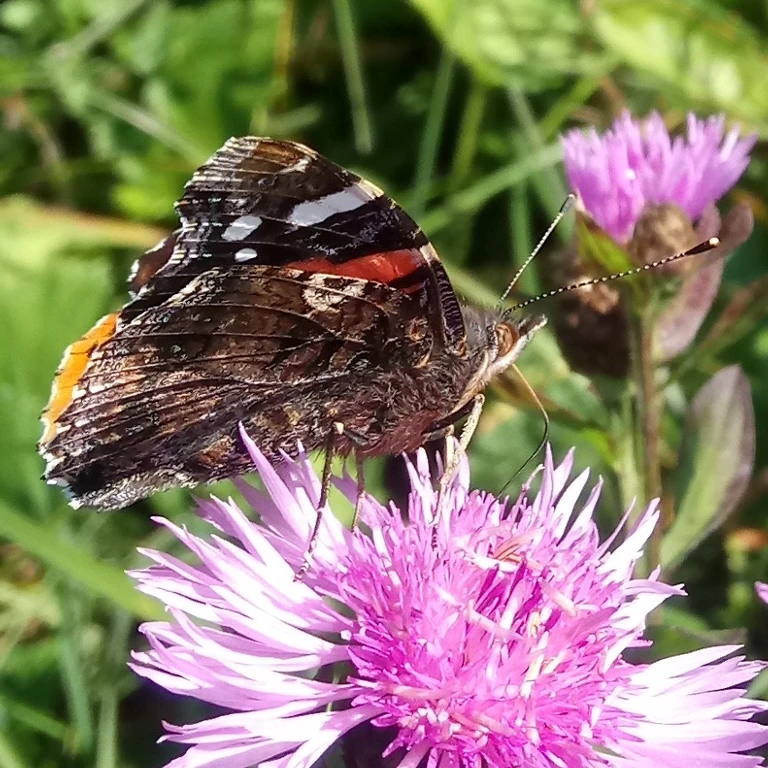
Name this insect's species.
Vanessa atalanta
